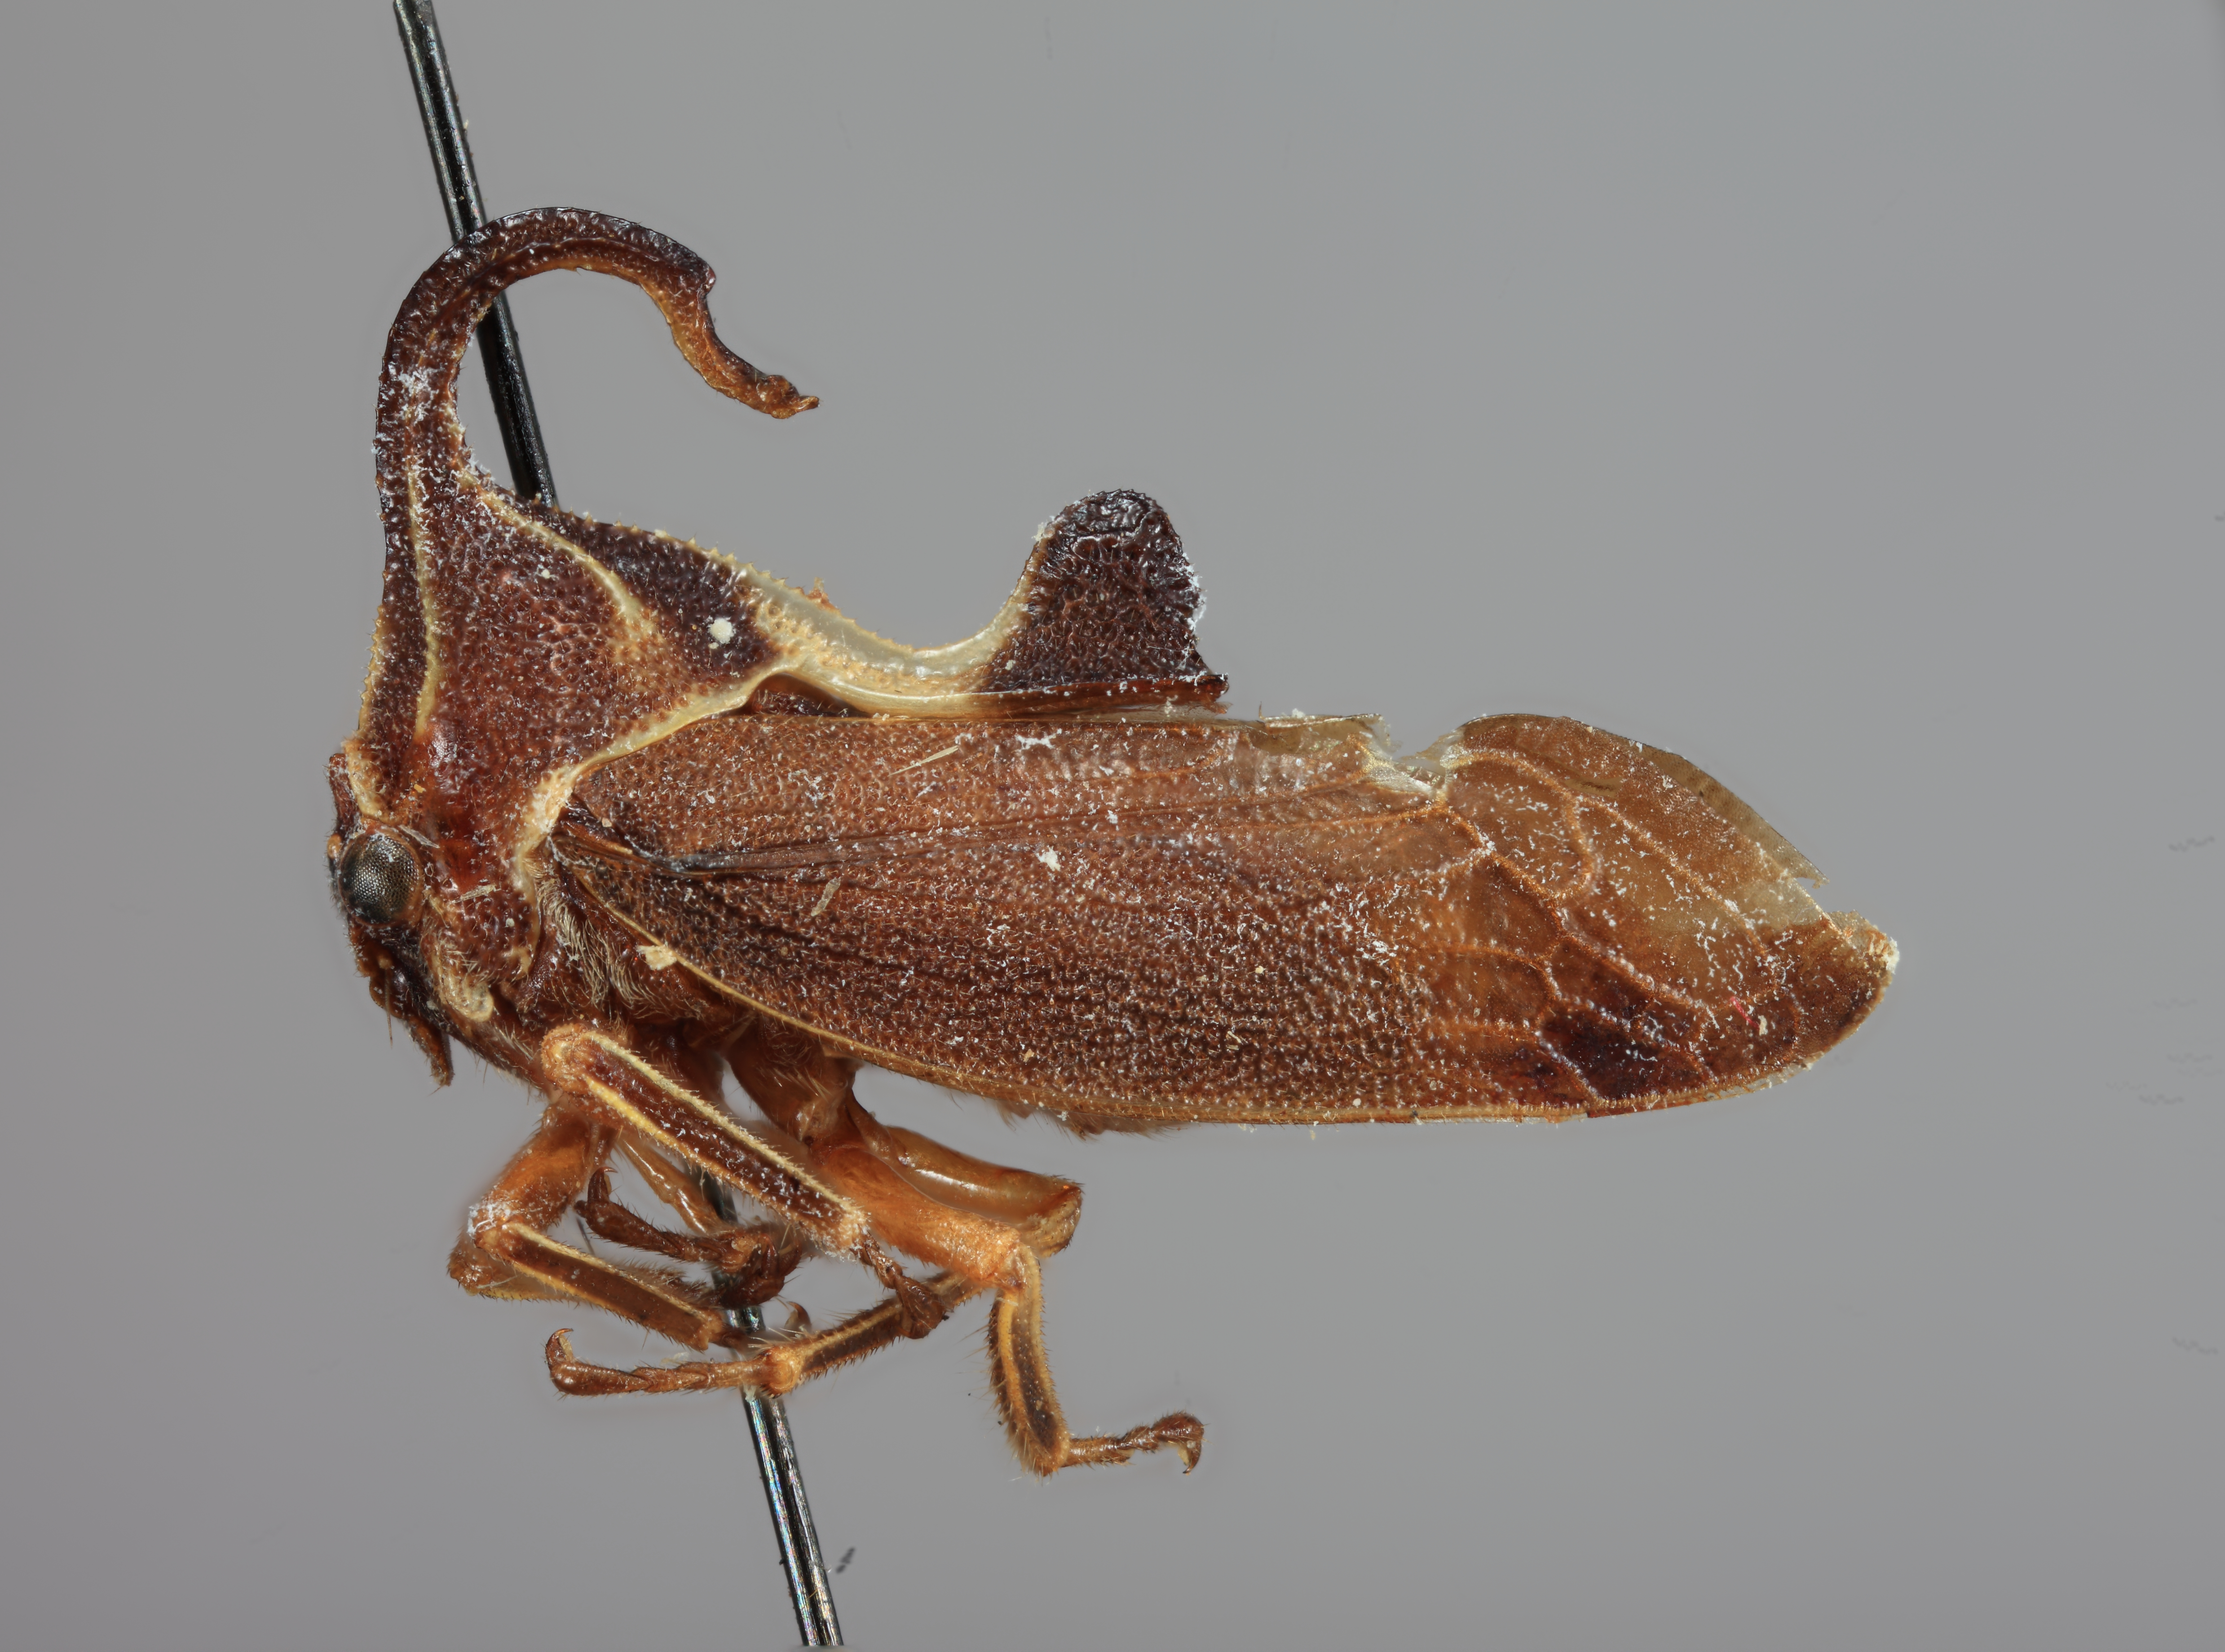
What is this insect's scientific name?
Pyrpolyrium fulmeki
